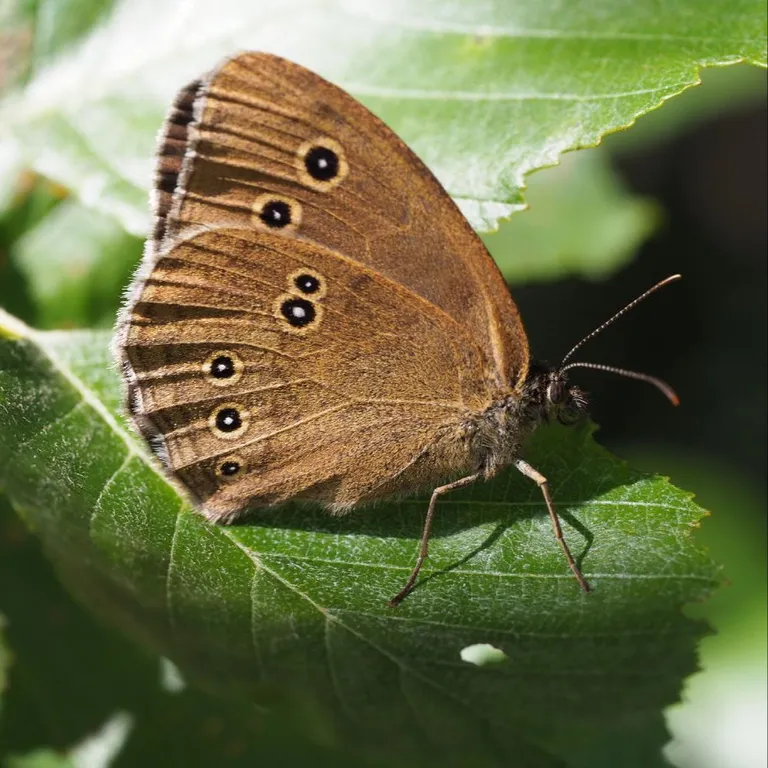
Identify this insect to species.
Aphantopus hyperantus
